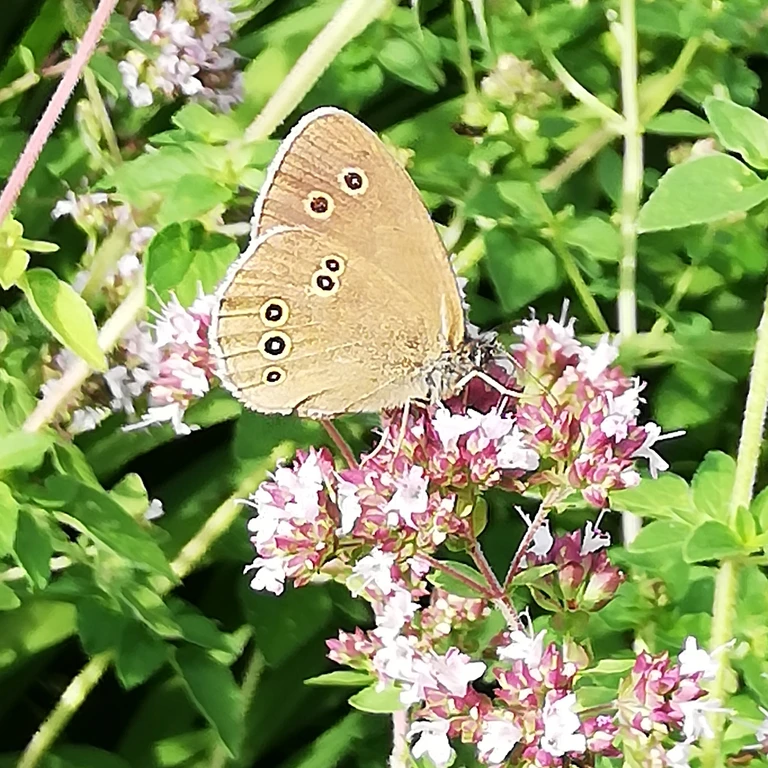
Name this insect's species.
Aphantopus hyperantus
